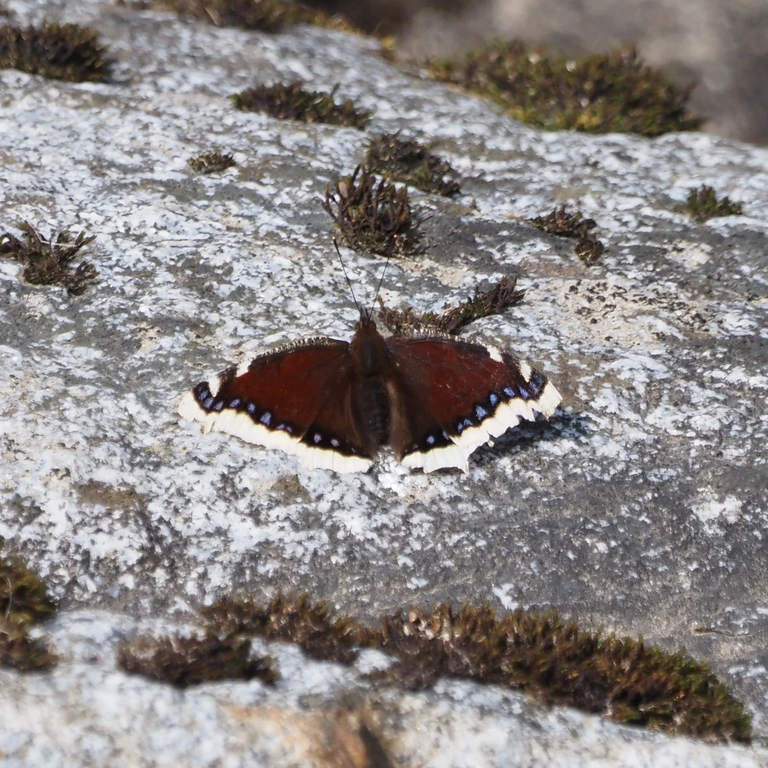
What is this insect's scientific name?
Nymphalis antiopa
